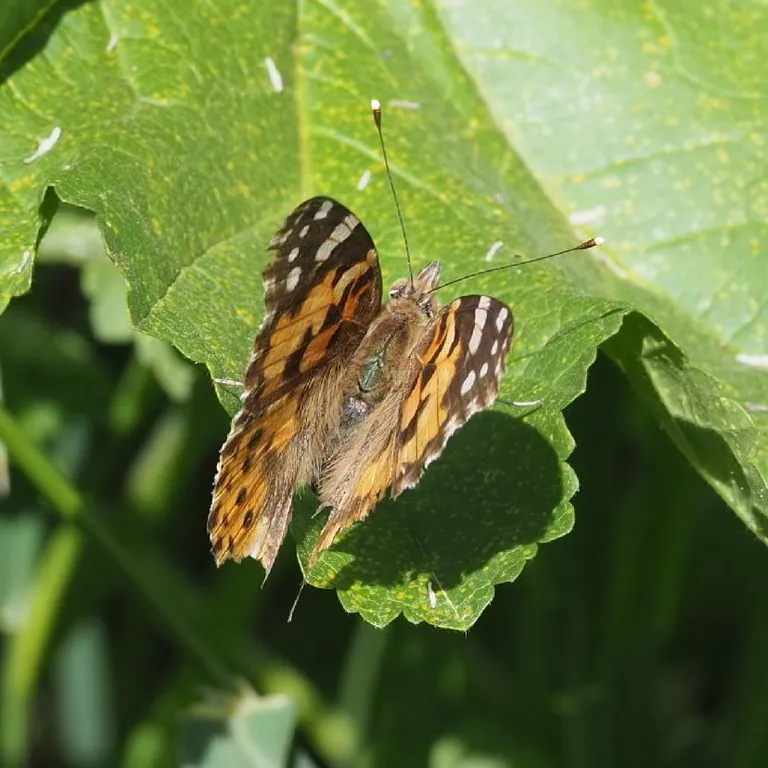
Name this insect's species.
Vanessa cardui
